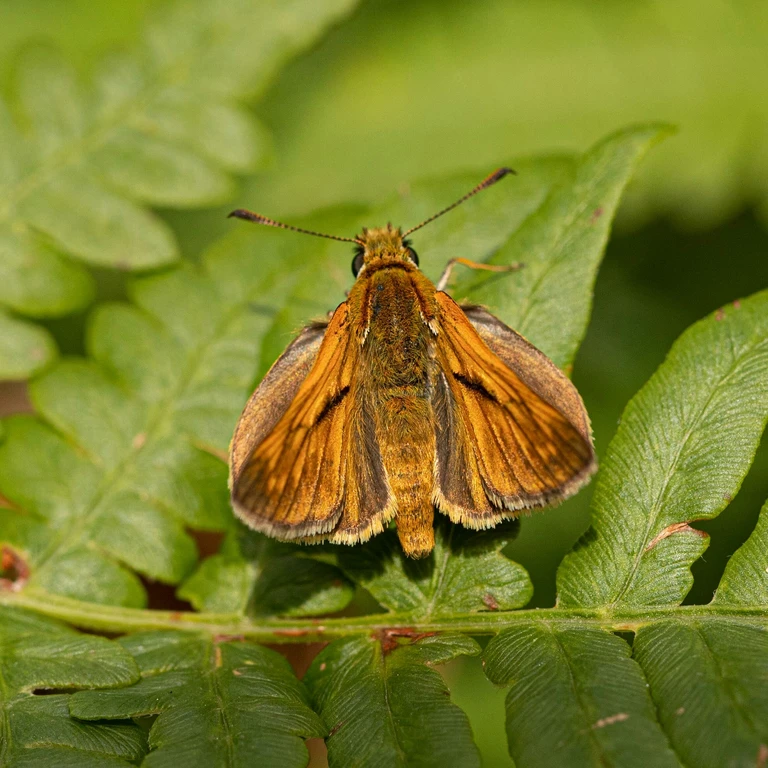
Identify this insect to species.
Ochlodes sylvanus (also Ochlodes venata)
